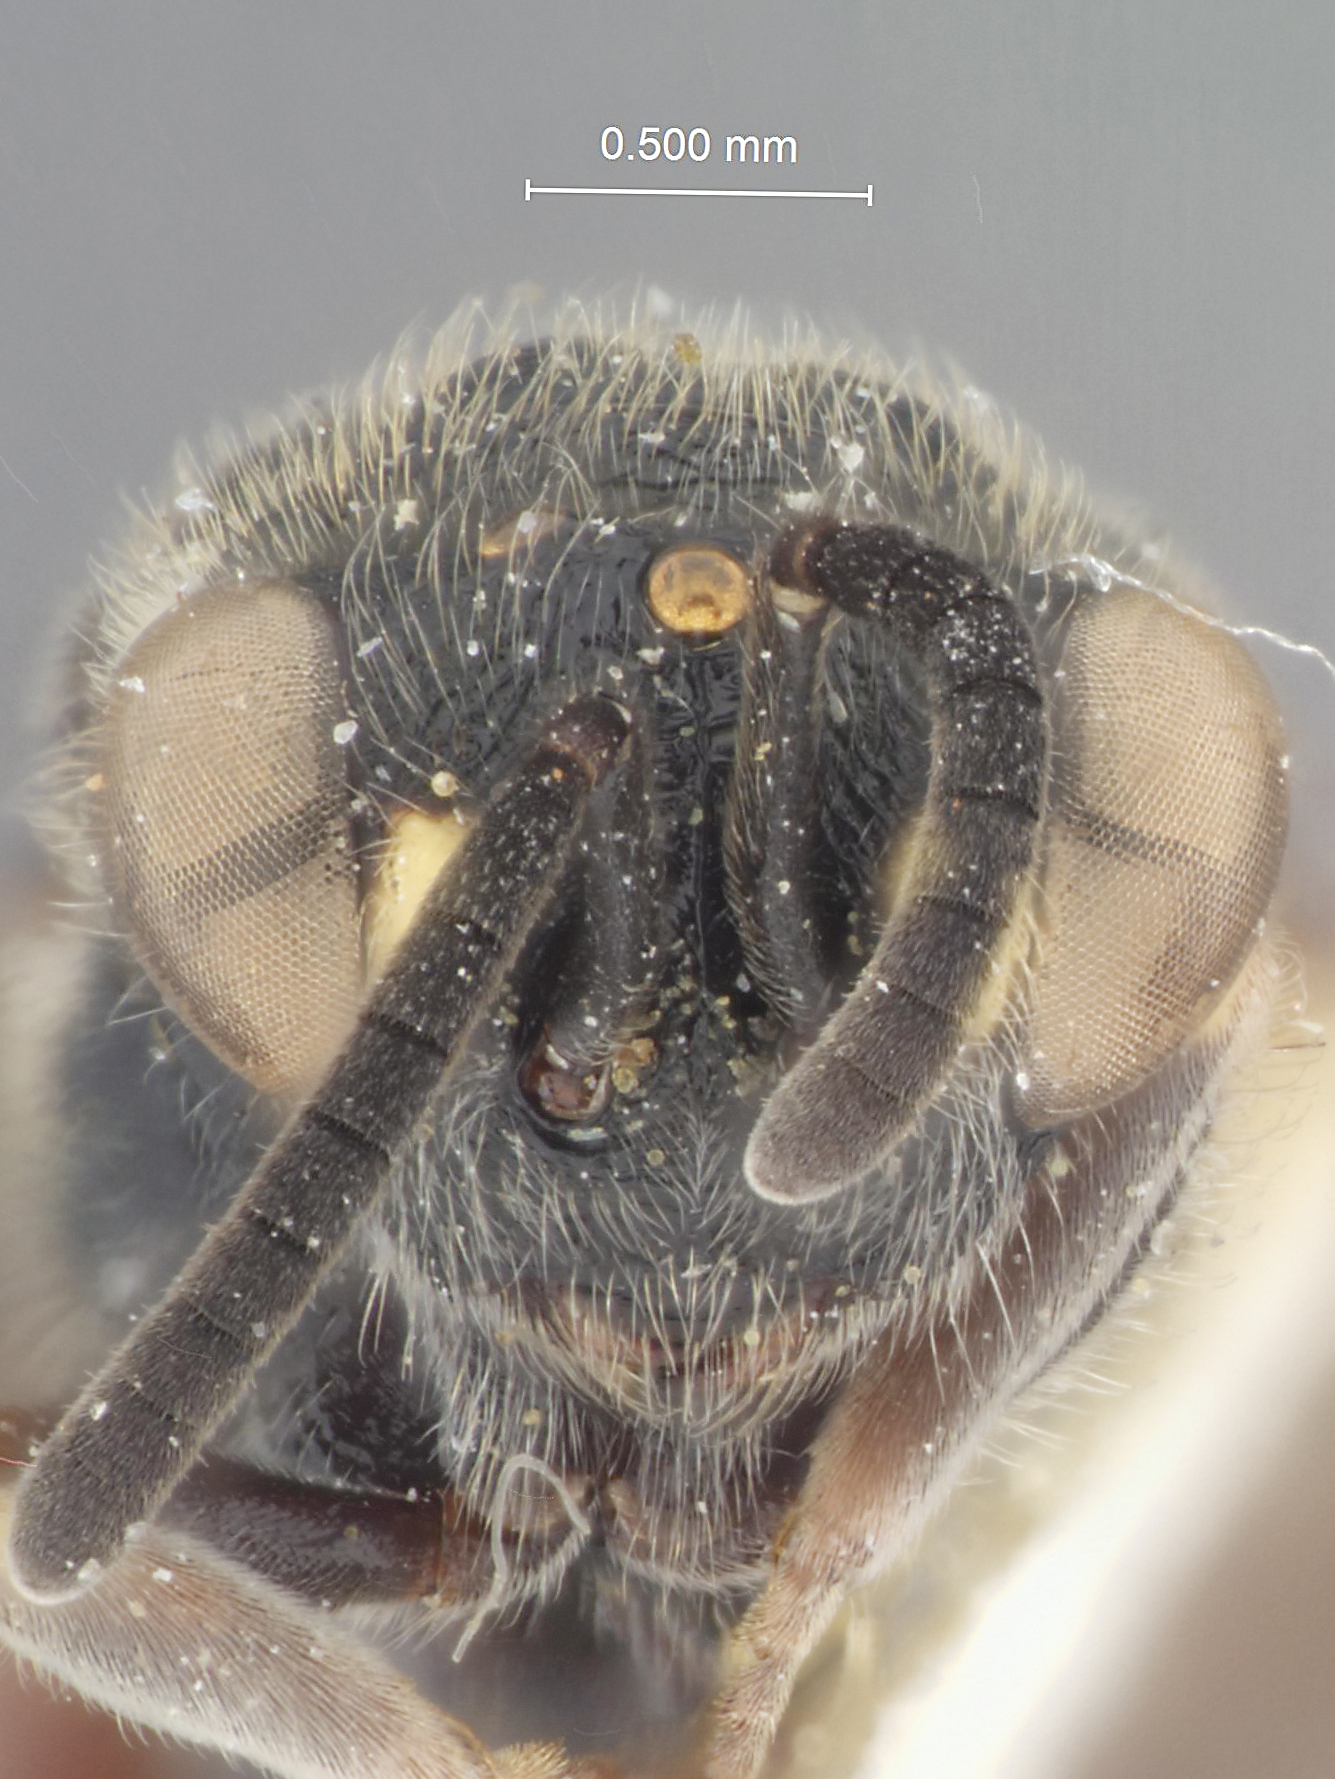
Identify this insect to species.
Chalcis colpotis
